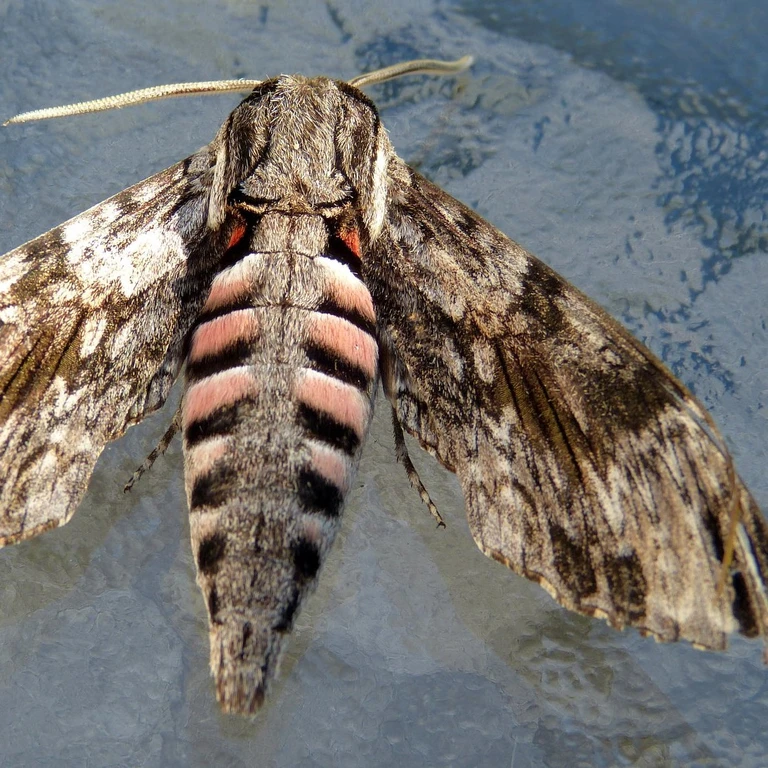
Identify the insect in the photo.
Agrius convolvuli
